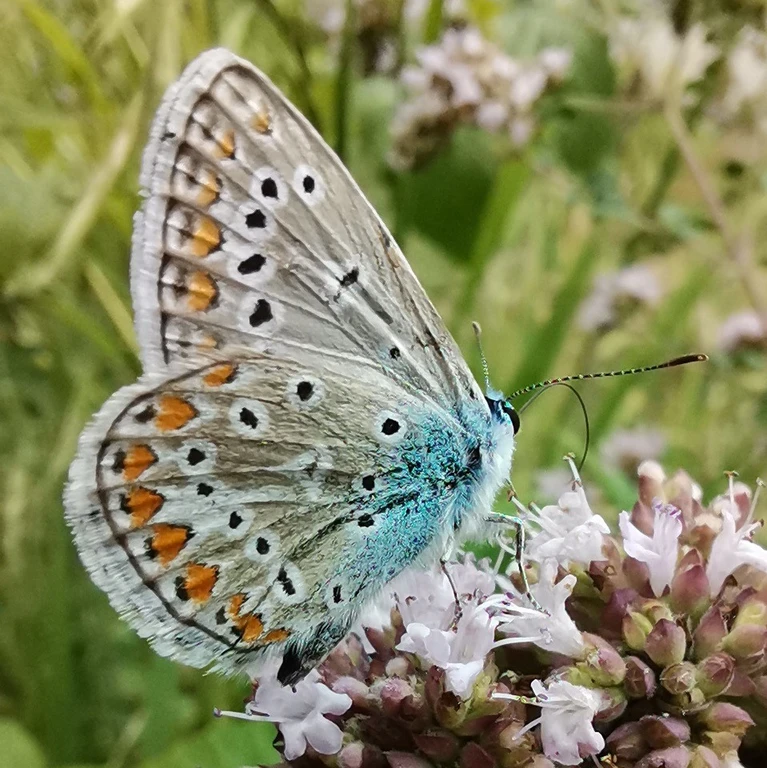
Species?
Polyommatus icarus
